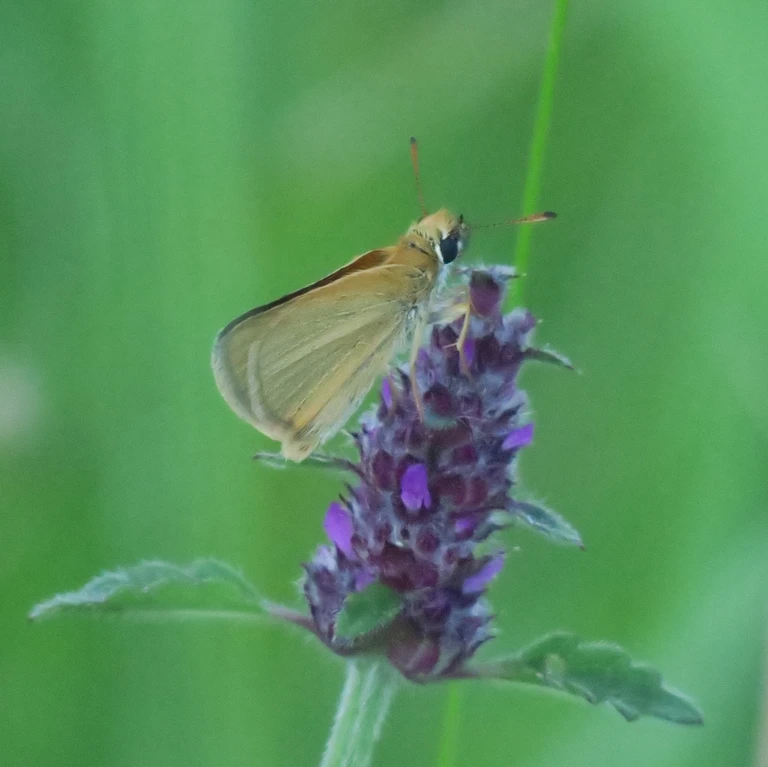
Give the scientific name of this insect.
Thymelicus lineola
